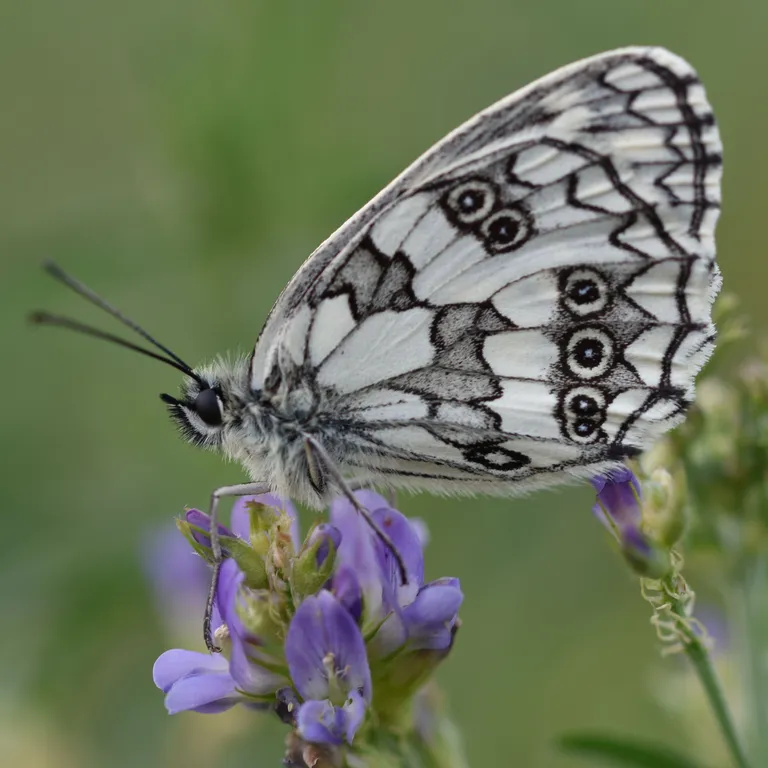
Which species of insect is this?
Melanargia galathea
